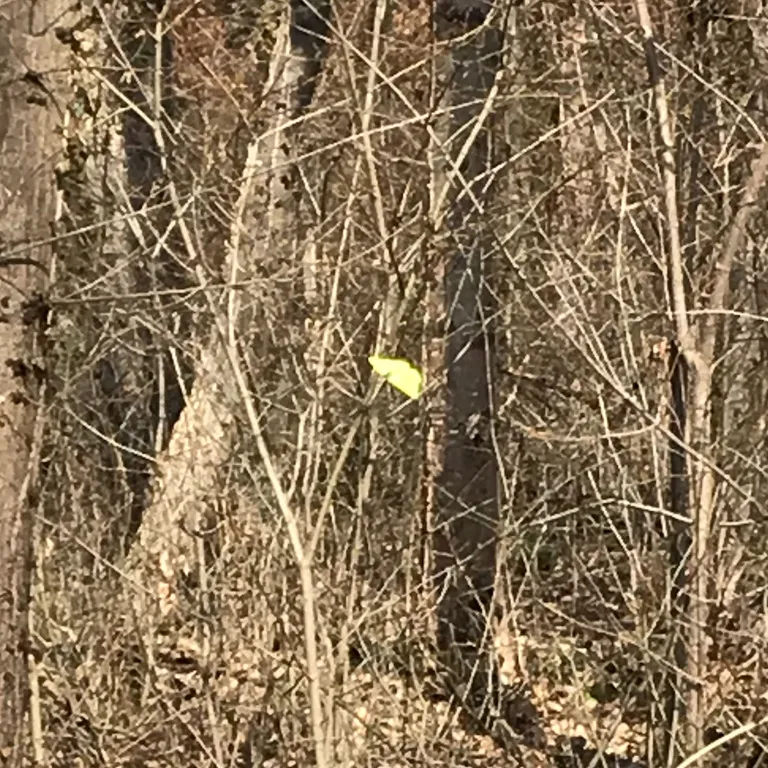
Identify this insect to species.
Gonepteryx rhamni
